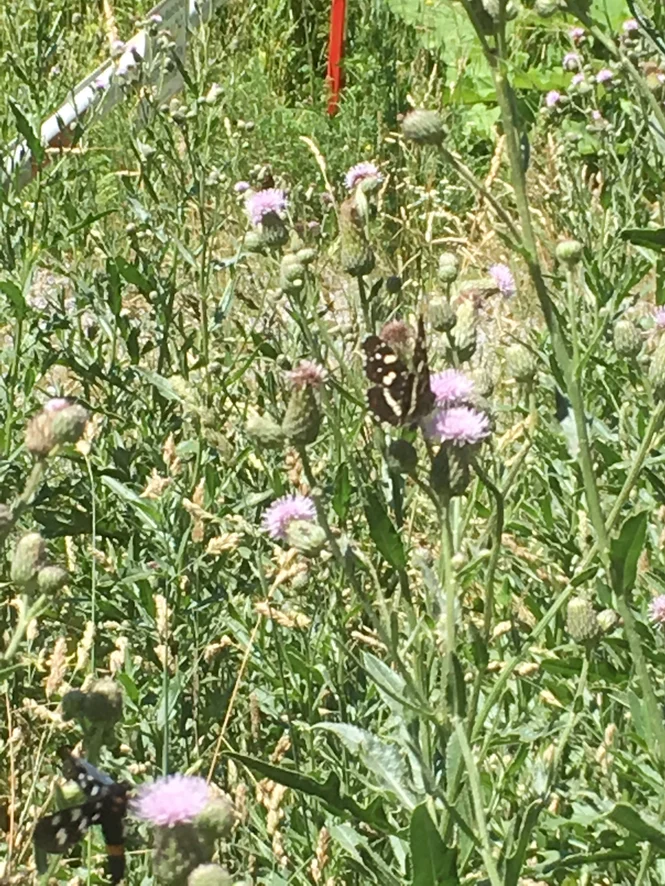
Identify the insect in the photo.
Araschnia levana
